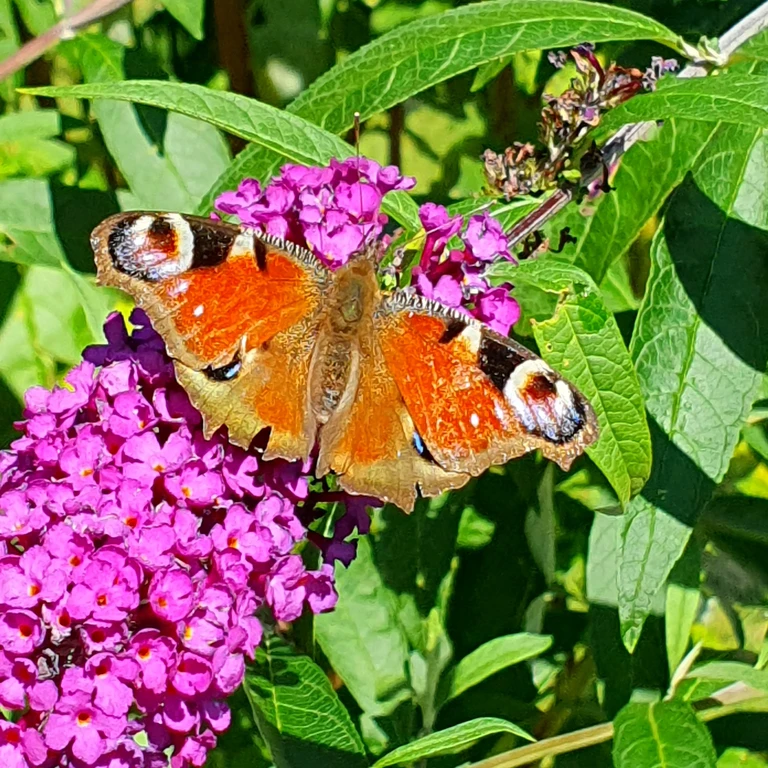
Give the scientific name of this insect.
Aglais io
